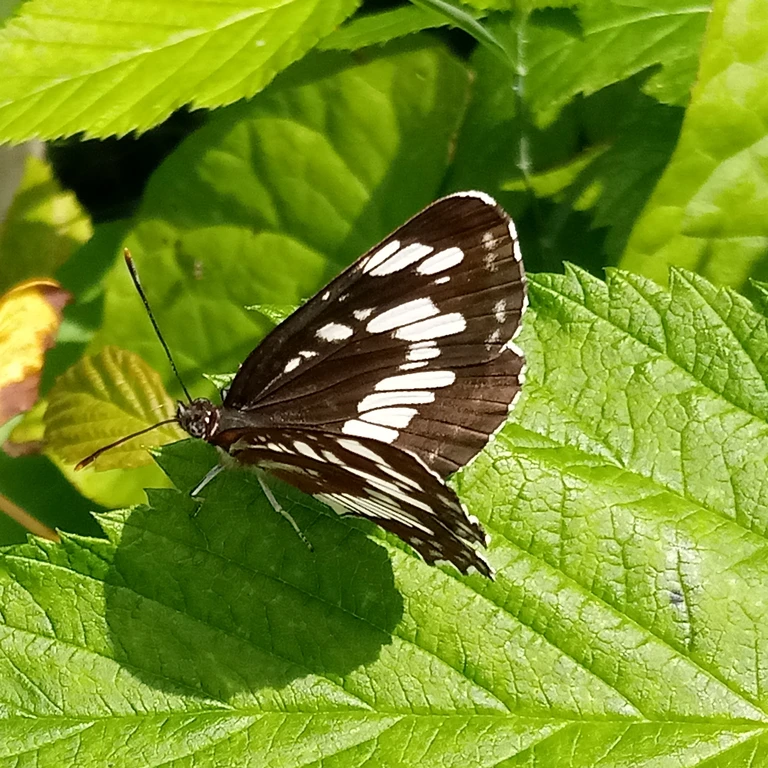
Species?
Neptis rivularis
